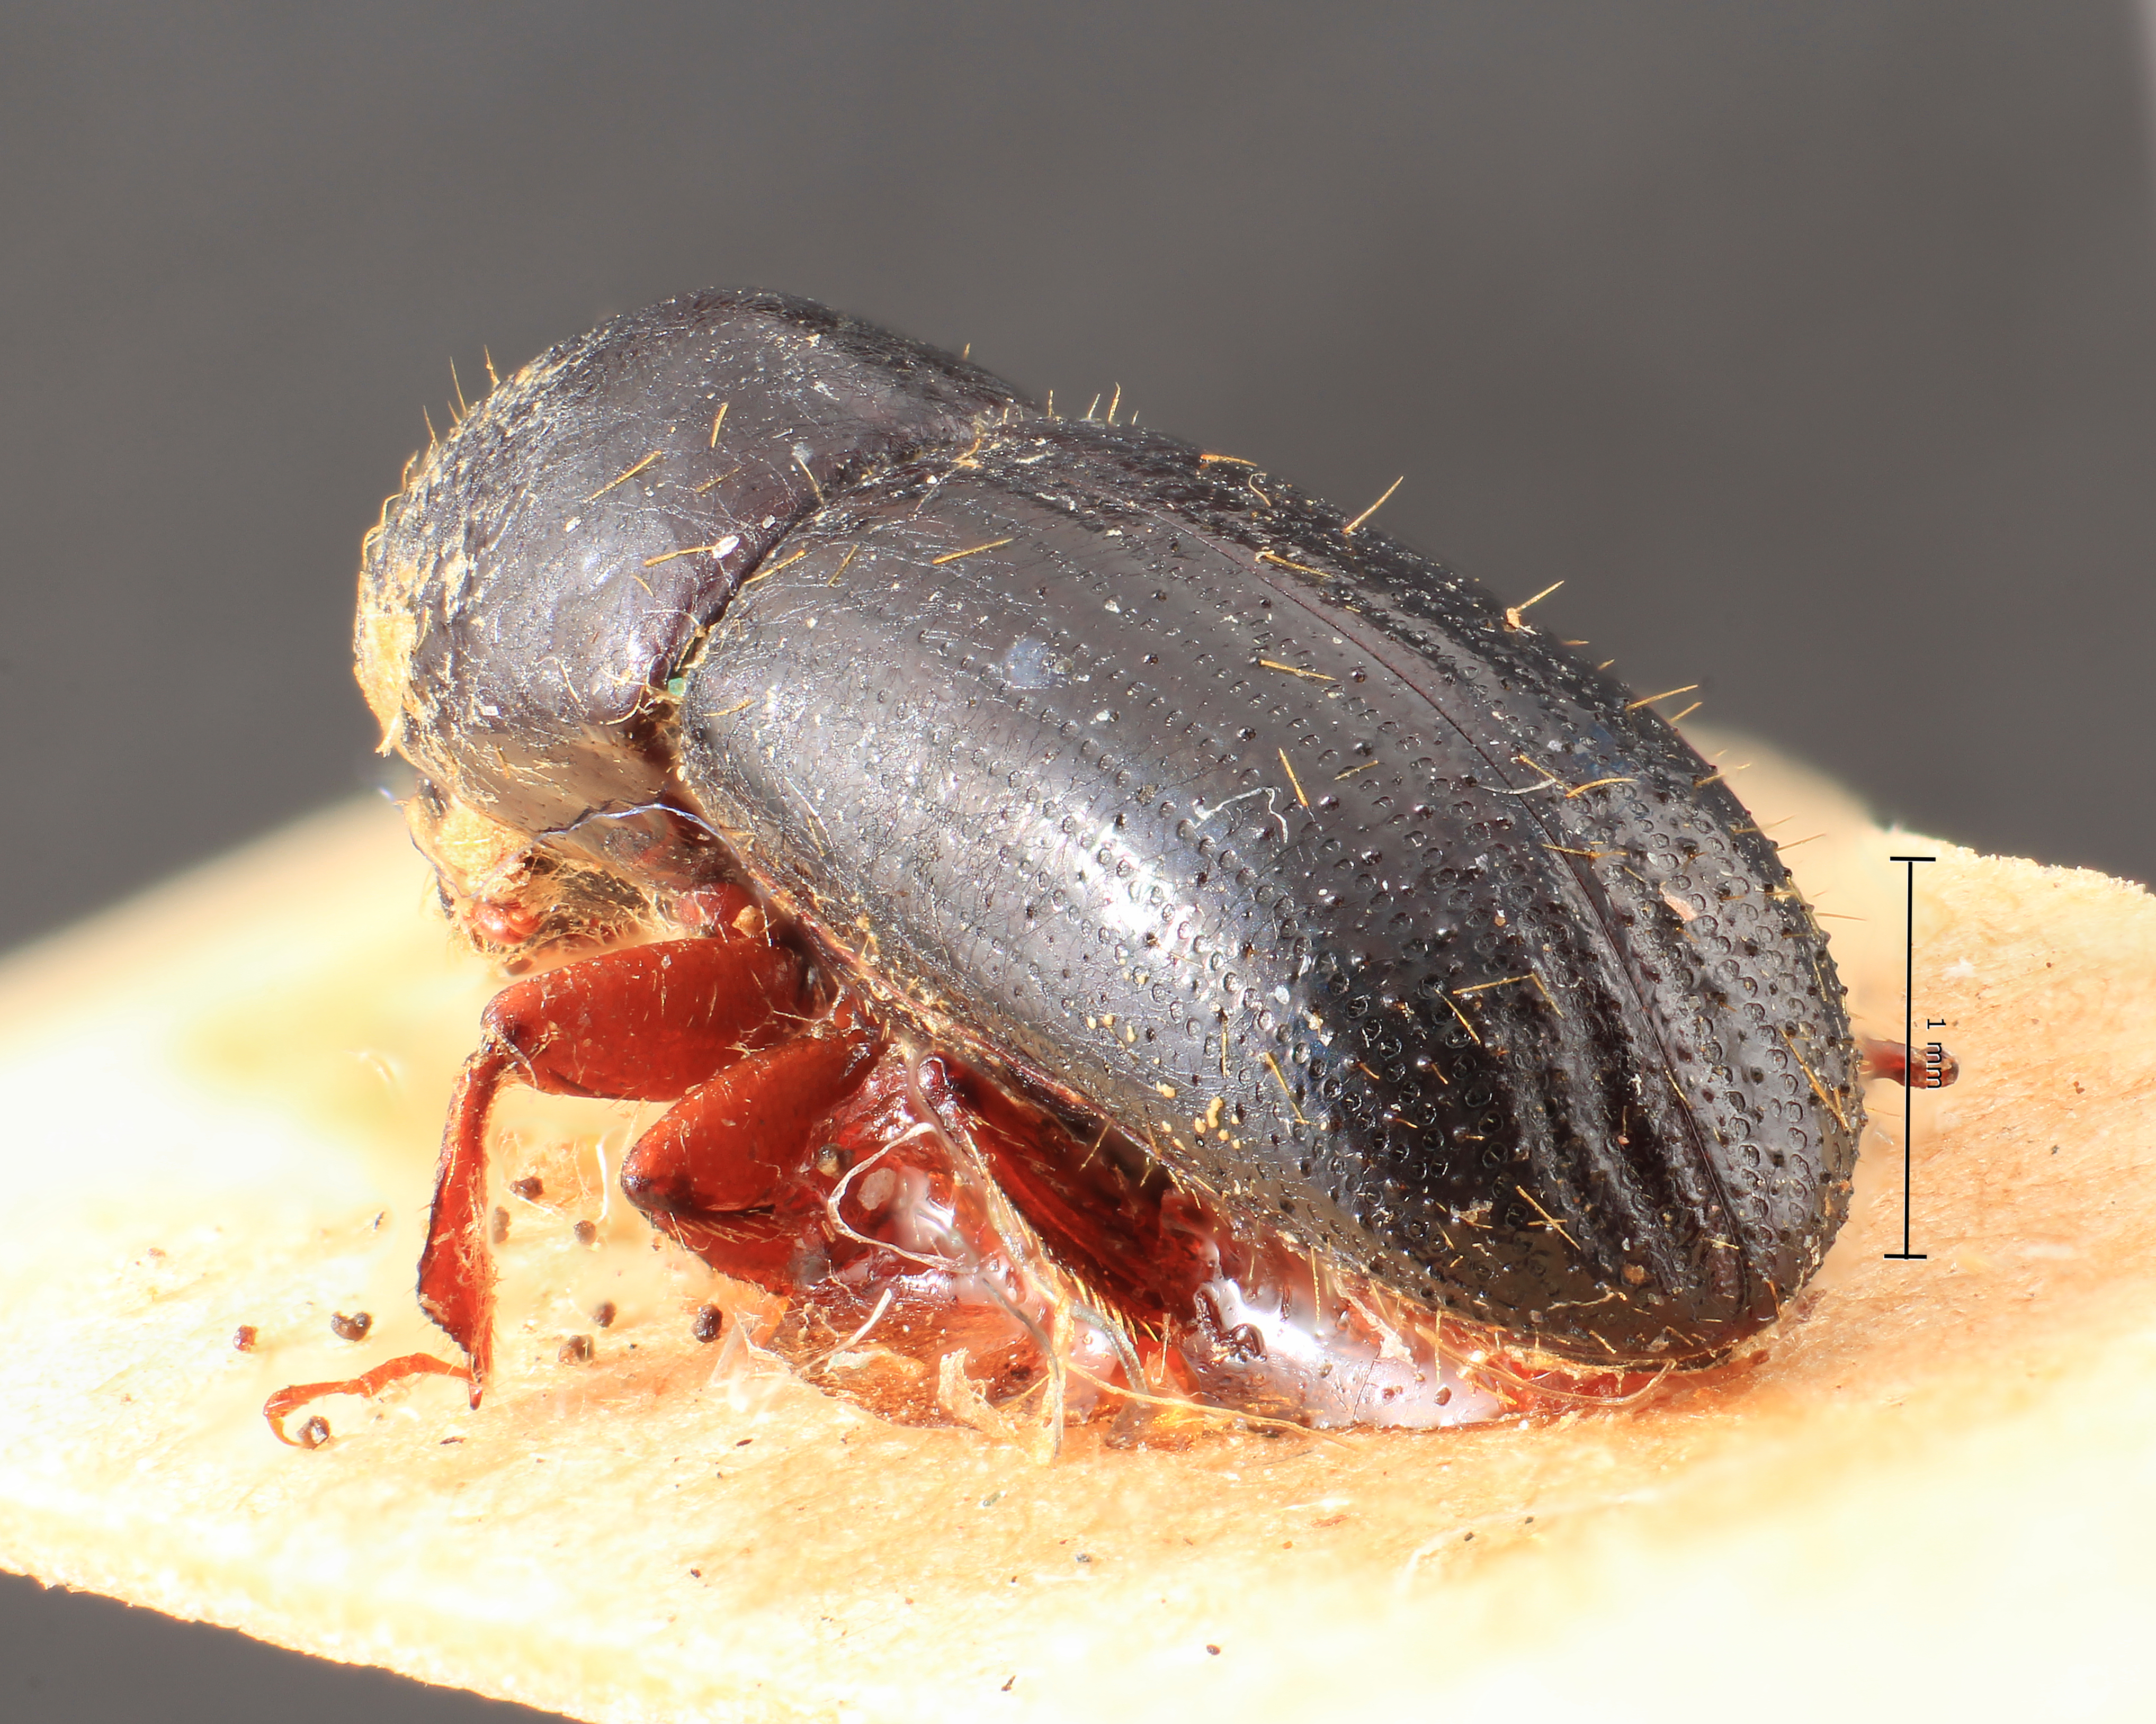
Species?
Xyleborus eichhoffi
